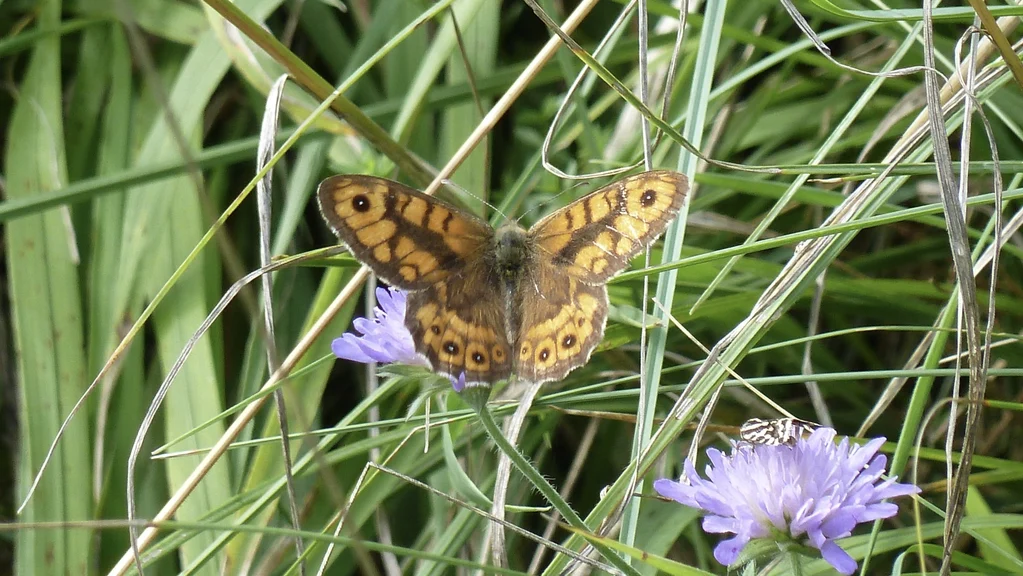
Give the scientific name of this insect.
Lasiommata megera (also Pararge megera)
